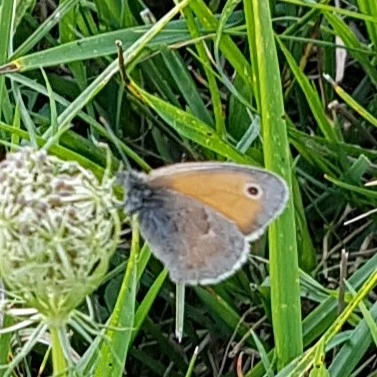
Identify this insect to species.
Coenonympha pamphilus
